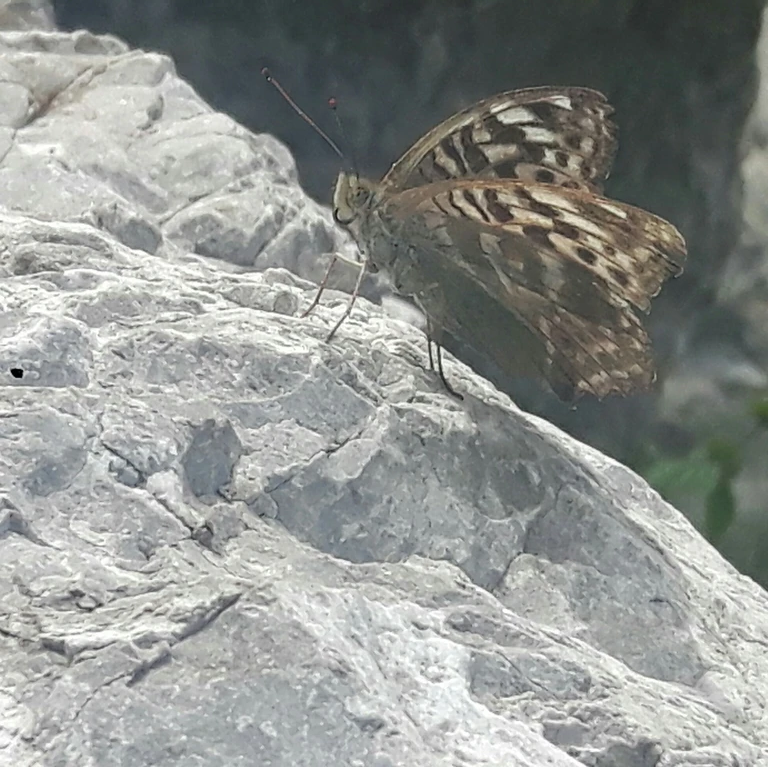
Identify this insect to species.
Argynnis paphia
